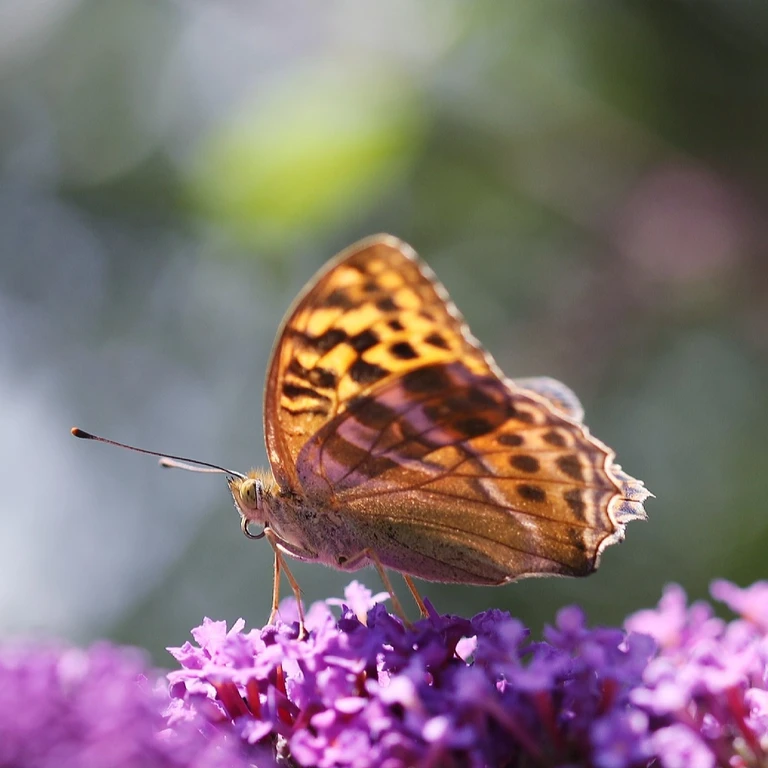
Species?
Argynnis paphia
